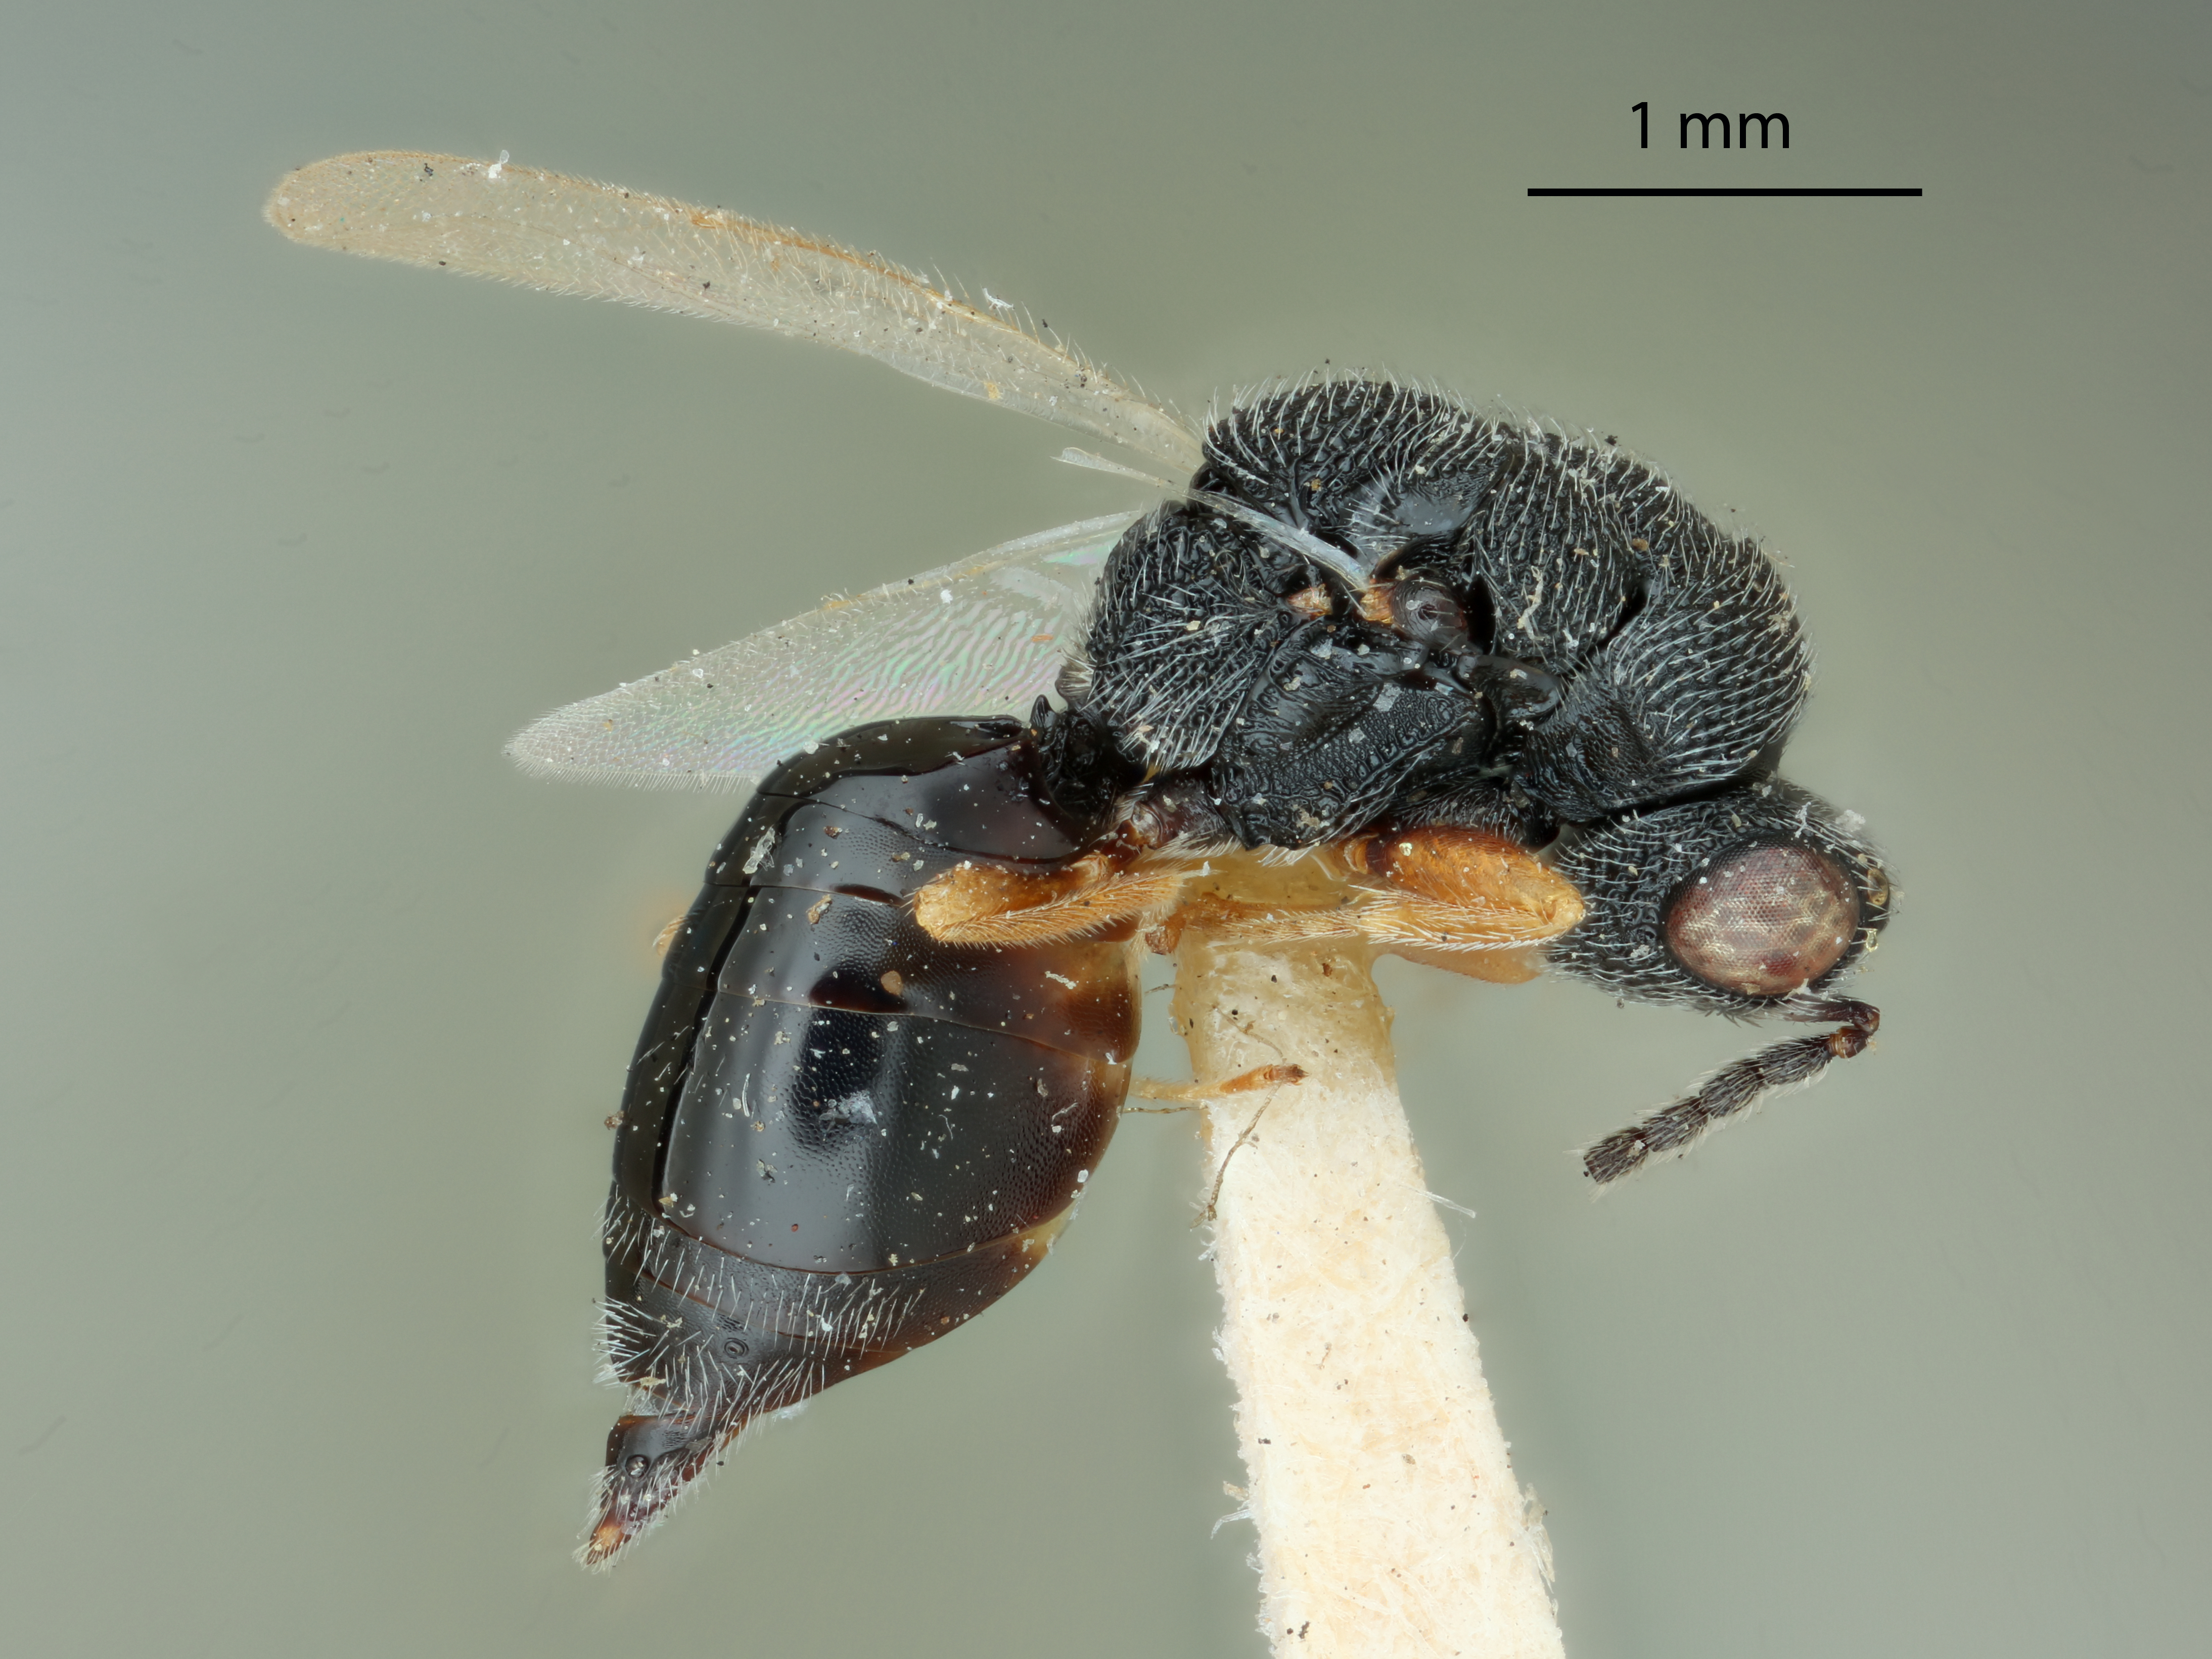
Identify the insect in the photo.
Eurytoma tylodermatis
